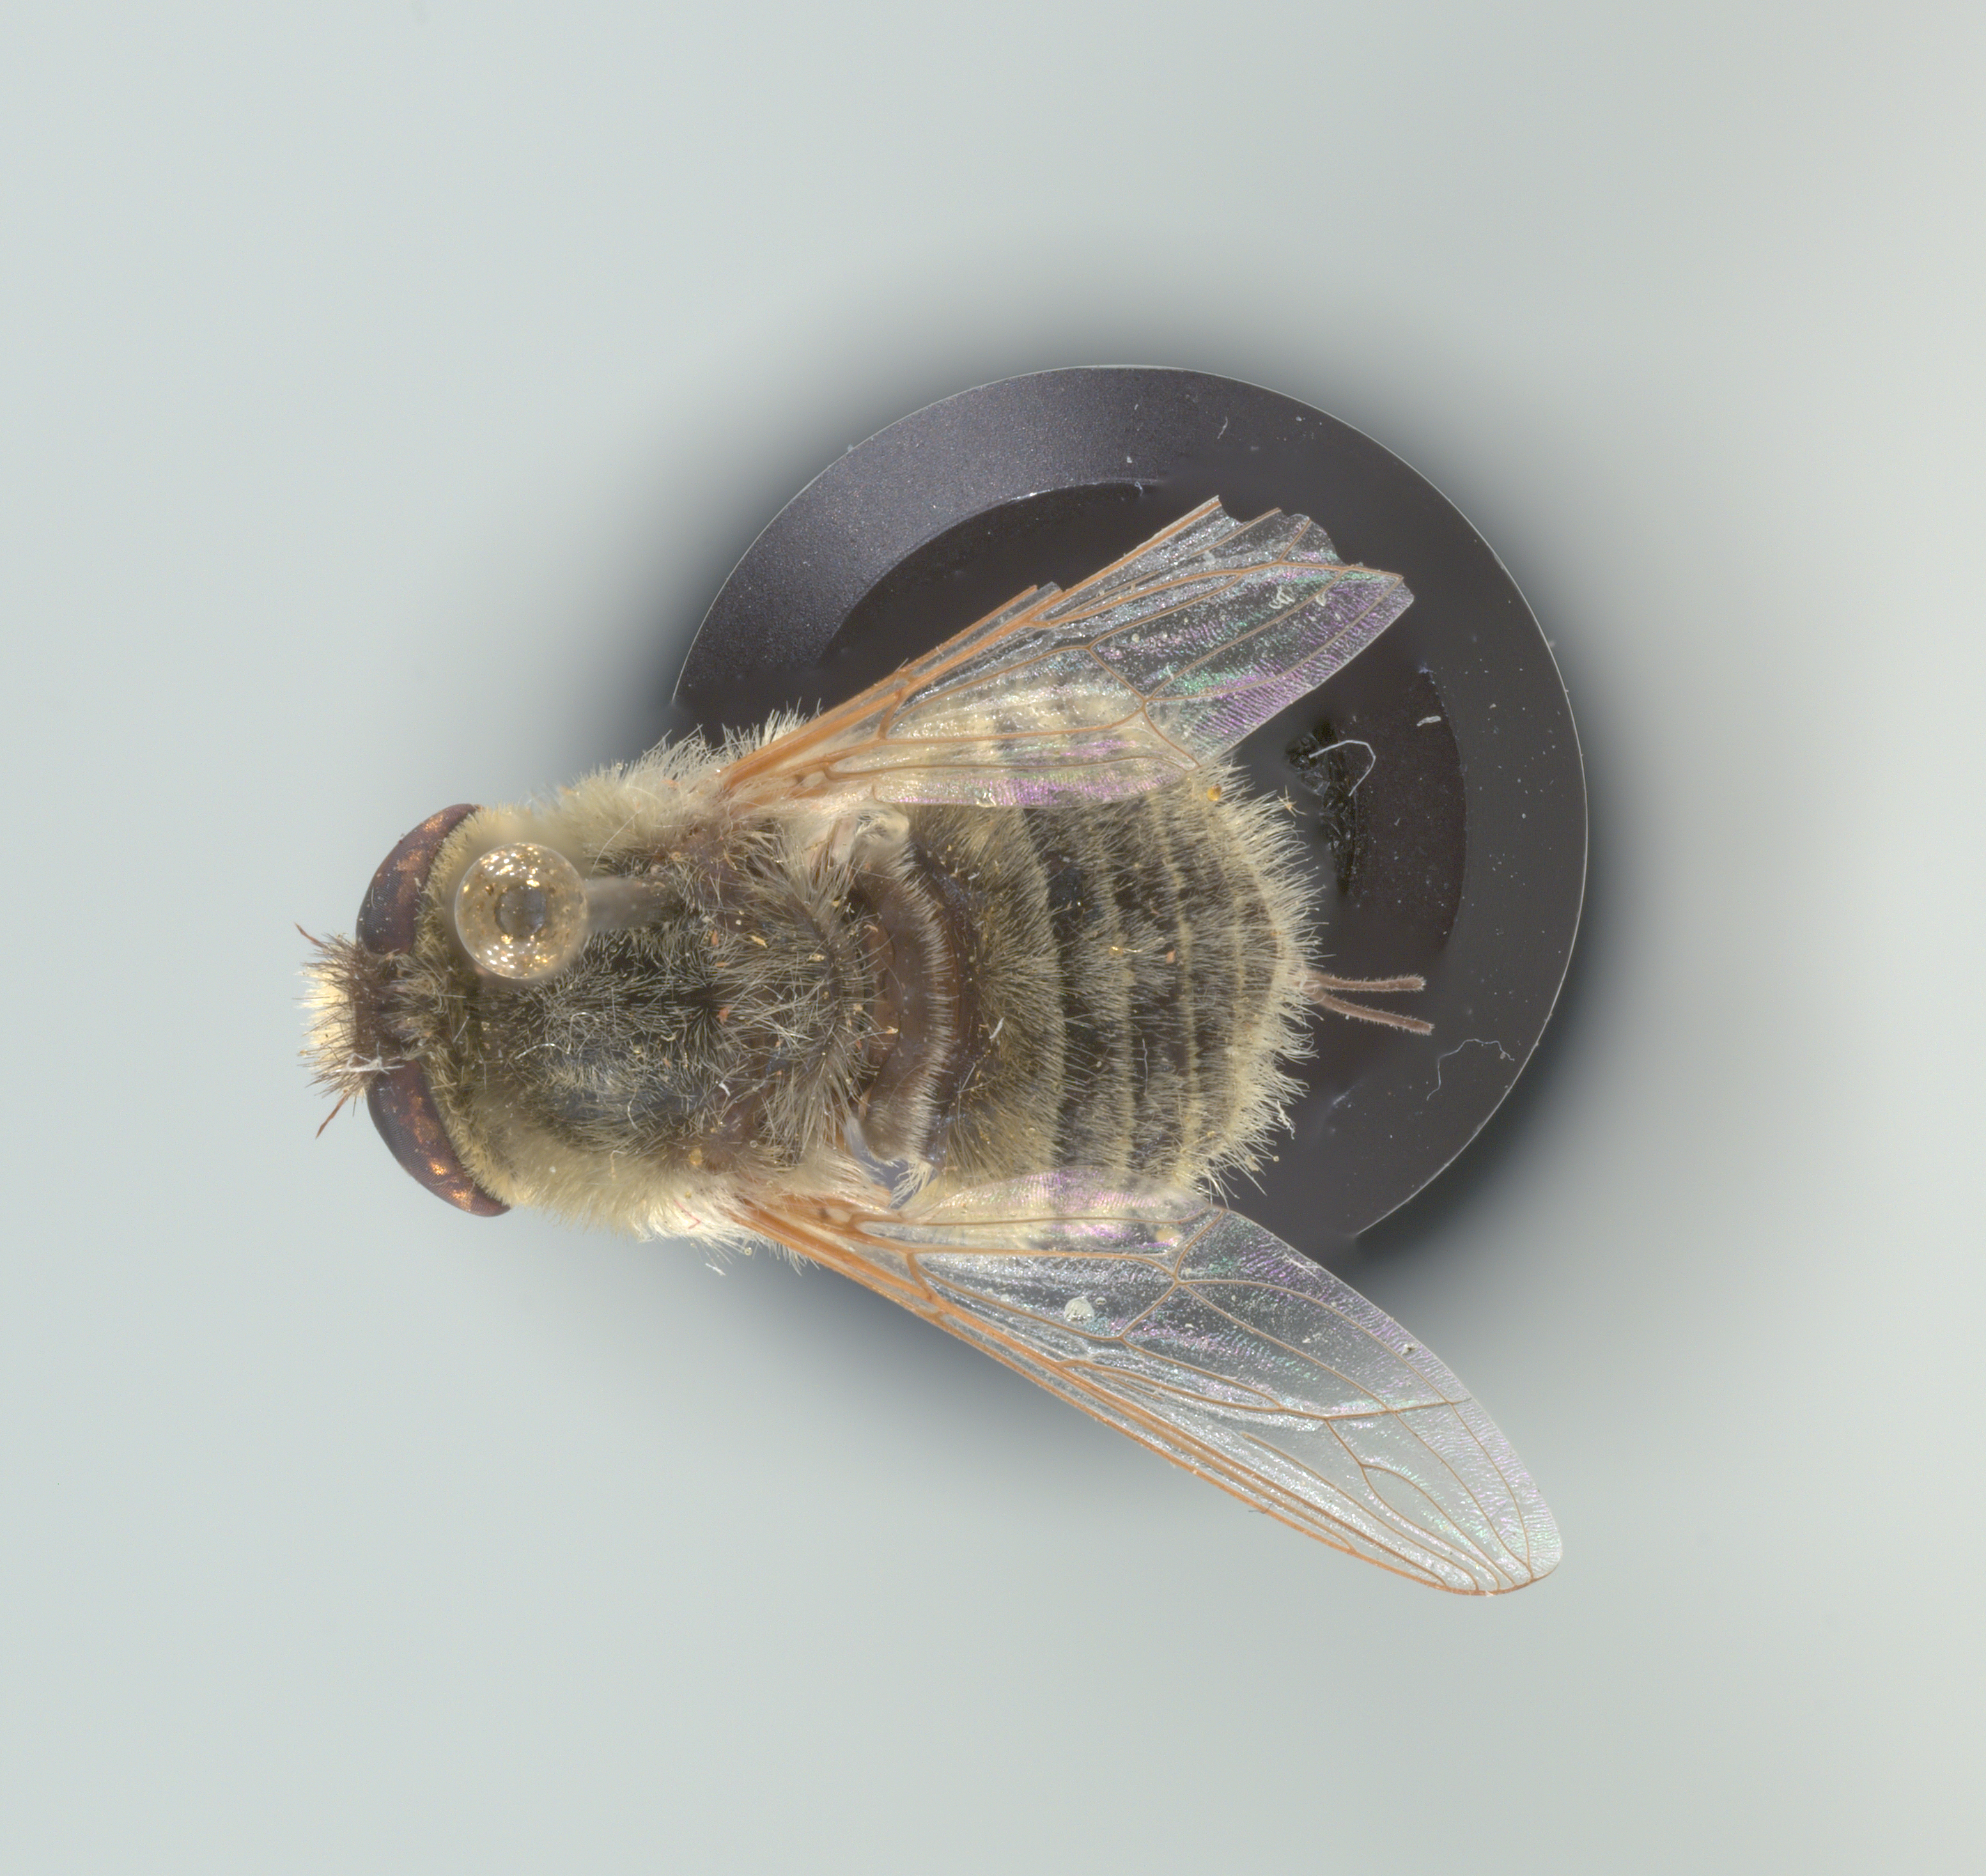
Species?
Neorhynchocephalus sackenii
